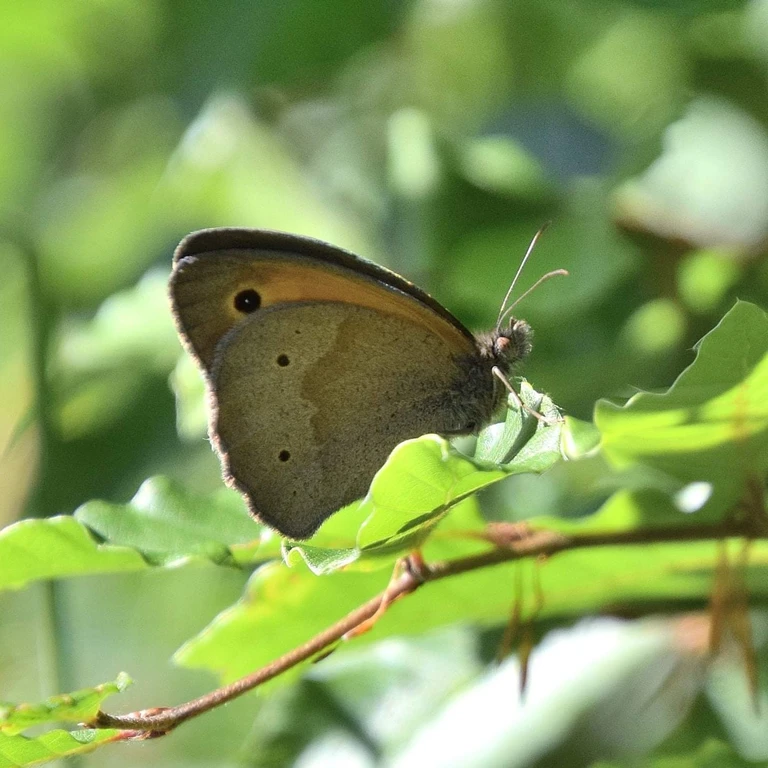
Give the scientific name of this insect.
Maniola jurtina
